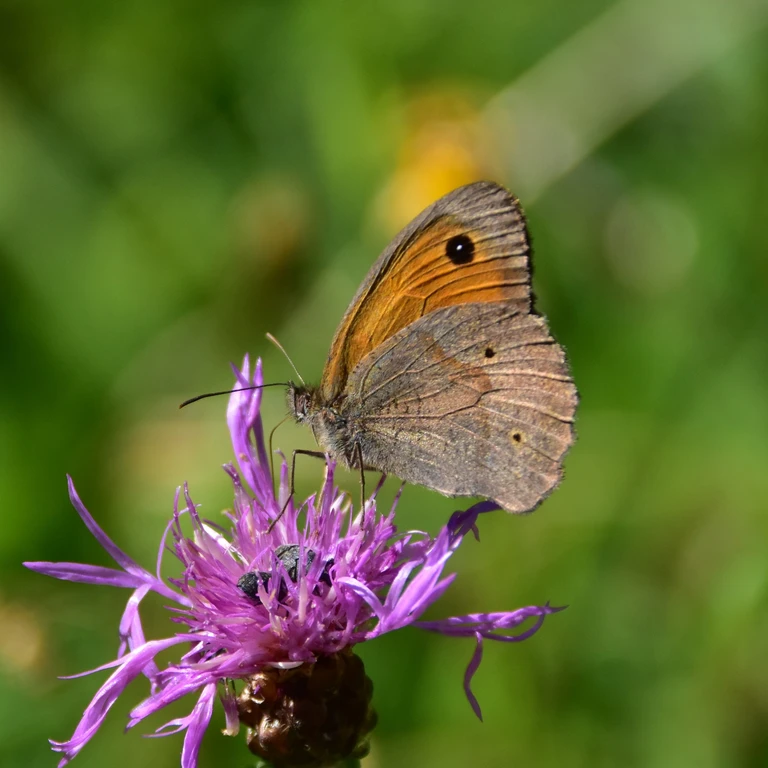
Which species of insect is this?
Maniola jurtina
